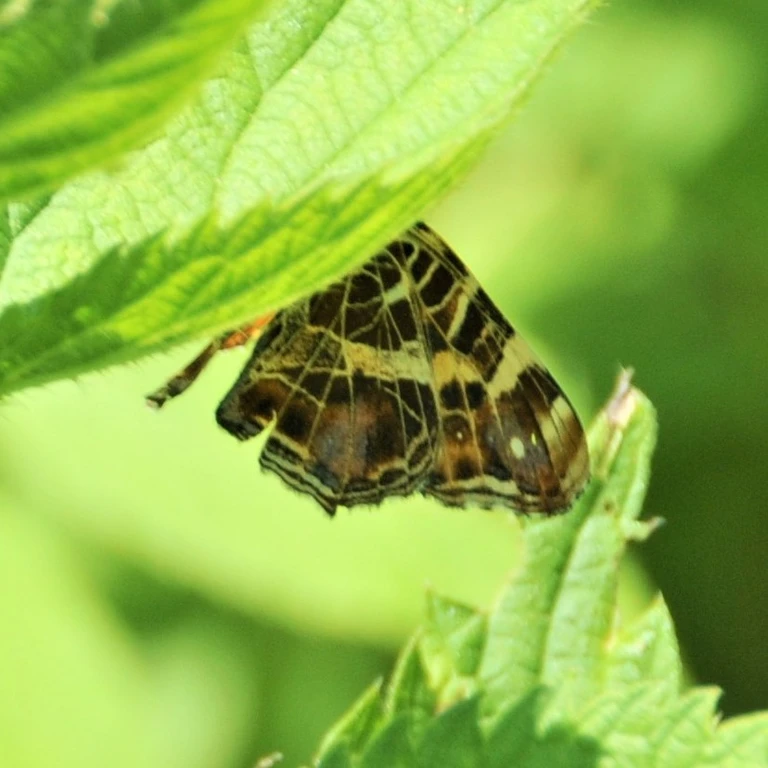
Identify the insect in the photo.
Araschnia levana
